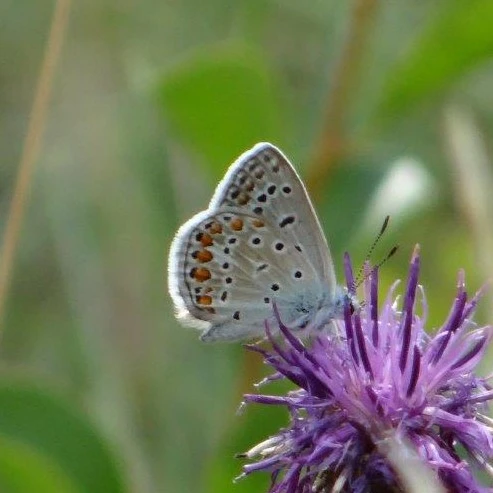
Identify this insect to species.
Polyommatus icarus
